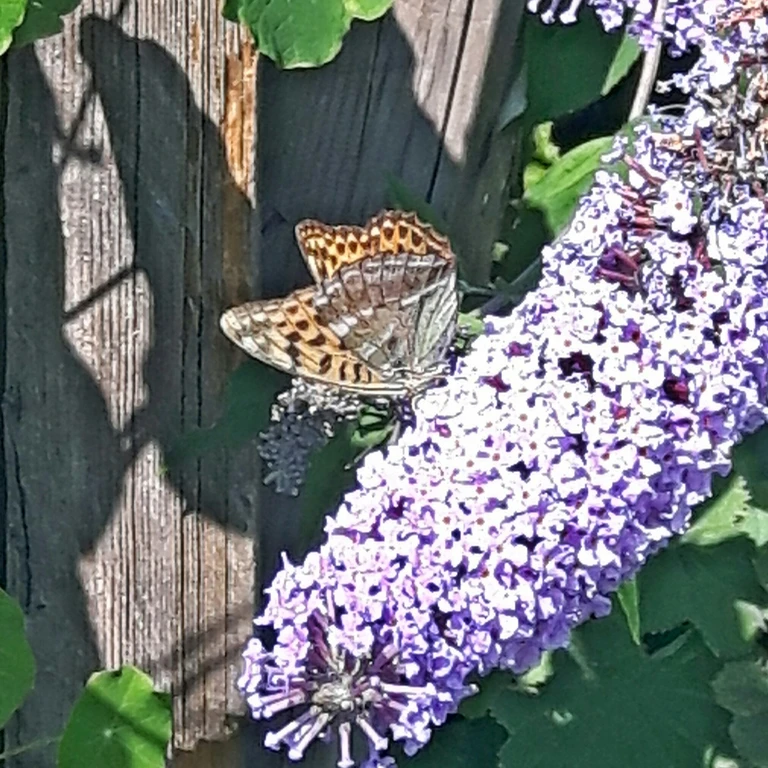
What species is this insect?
Argynnis paphia
